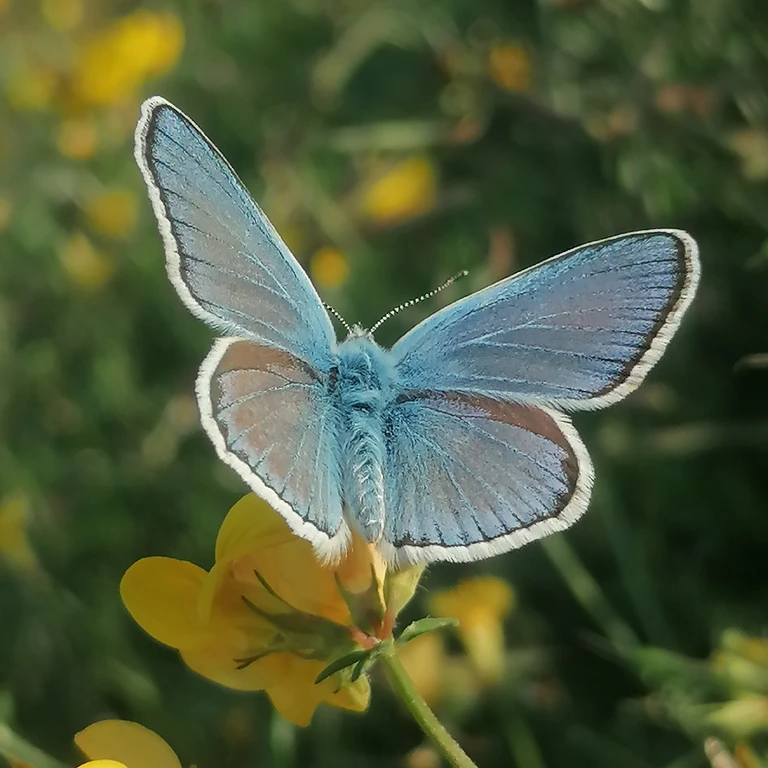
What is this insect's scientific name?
Polyommatus dorylas
